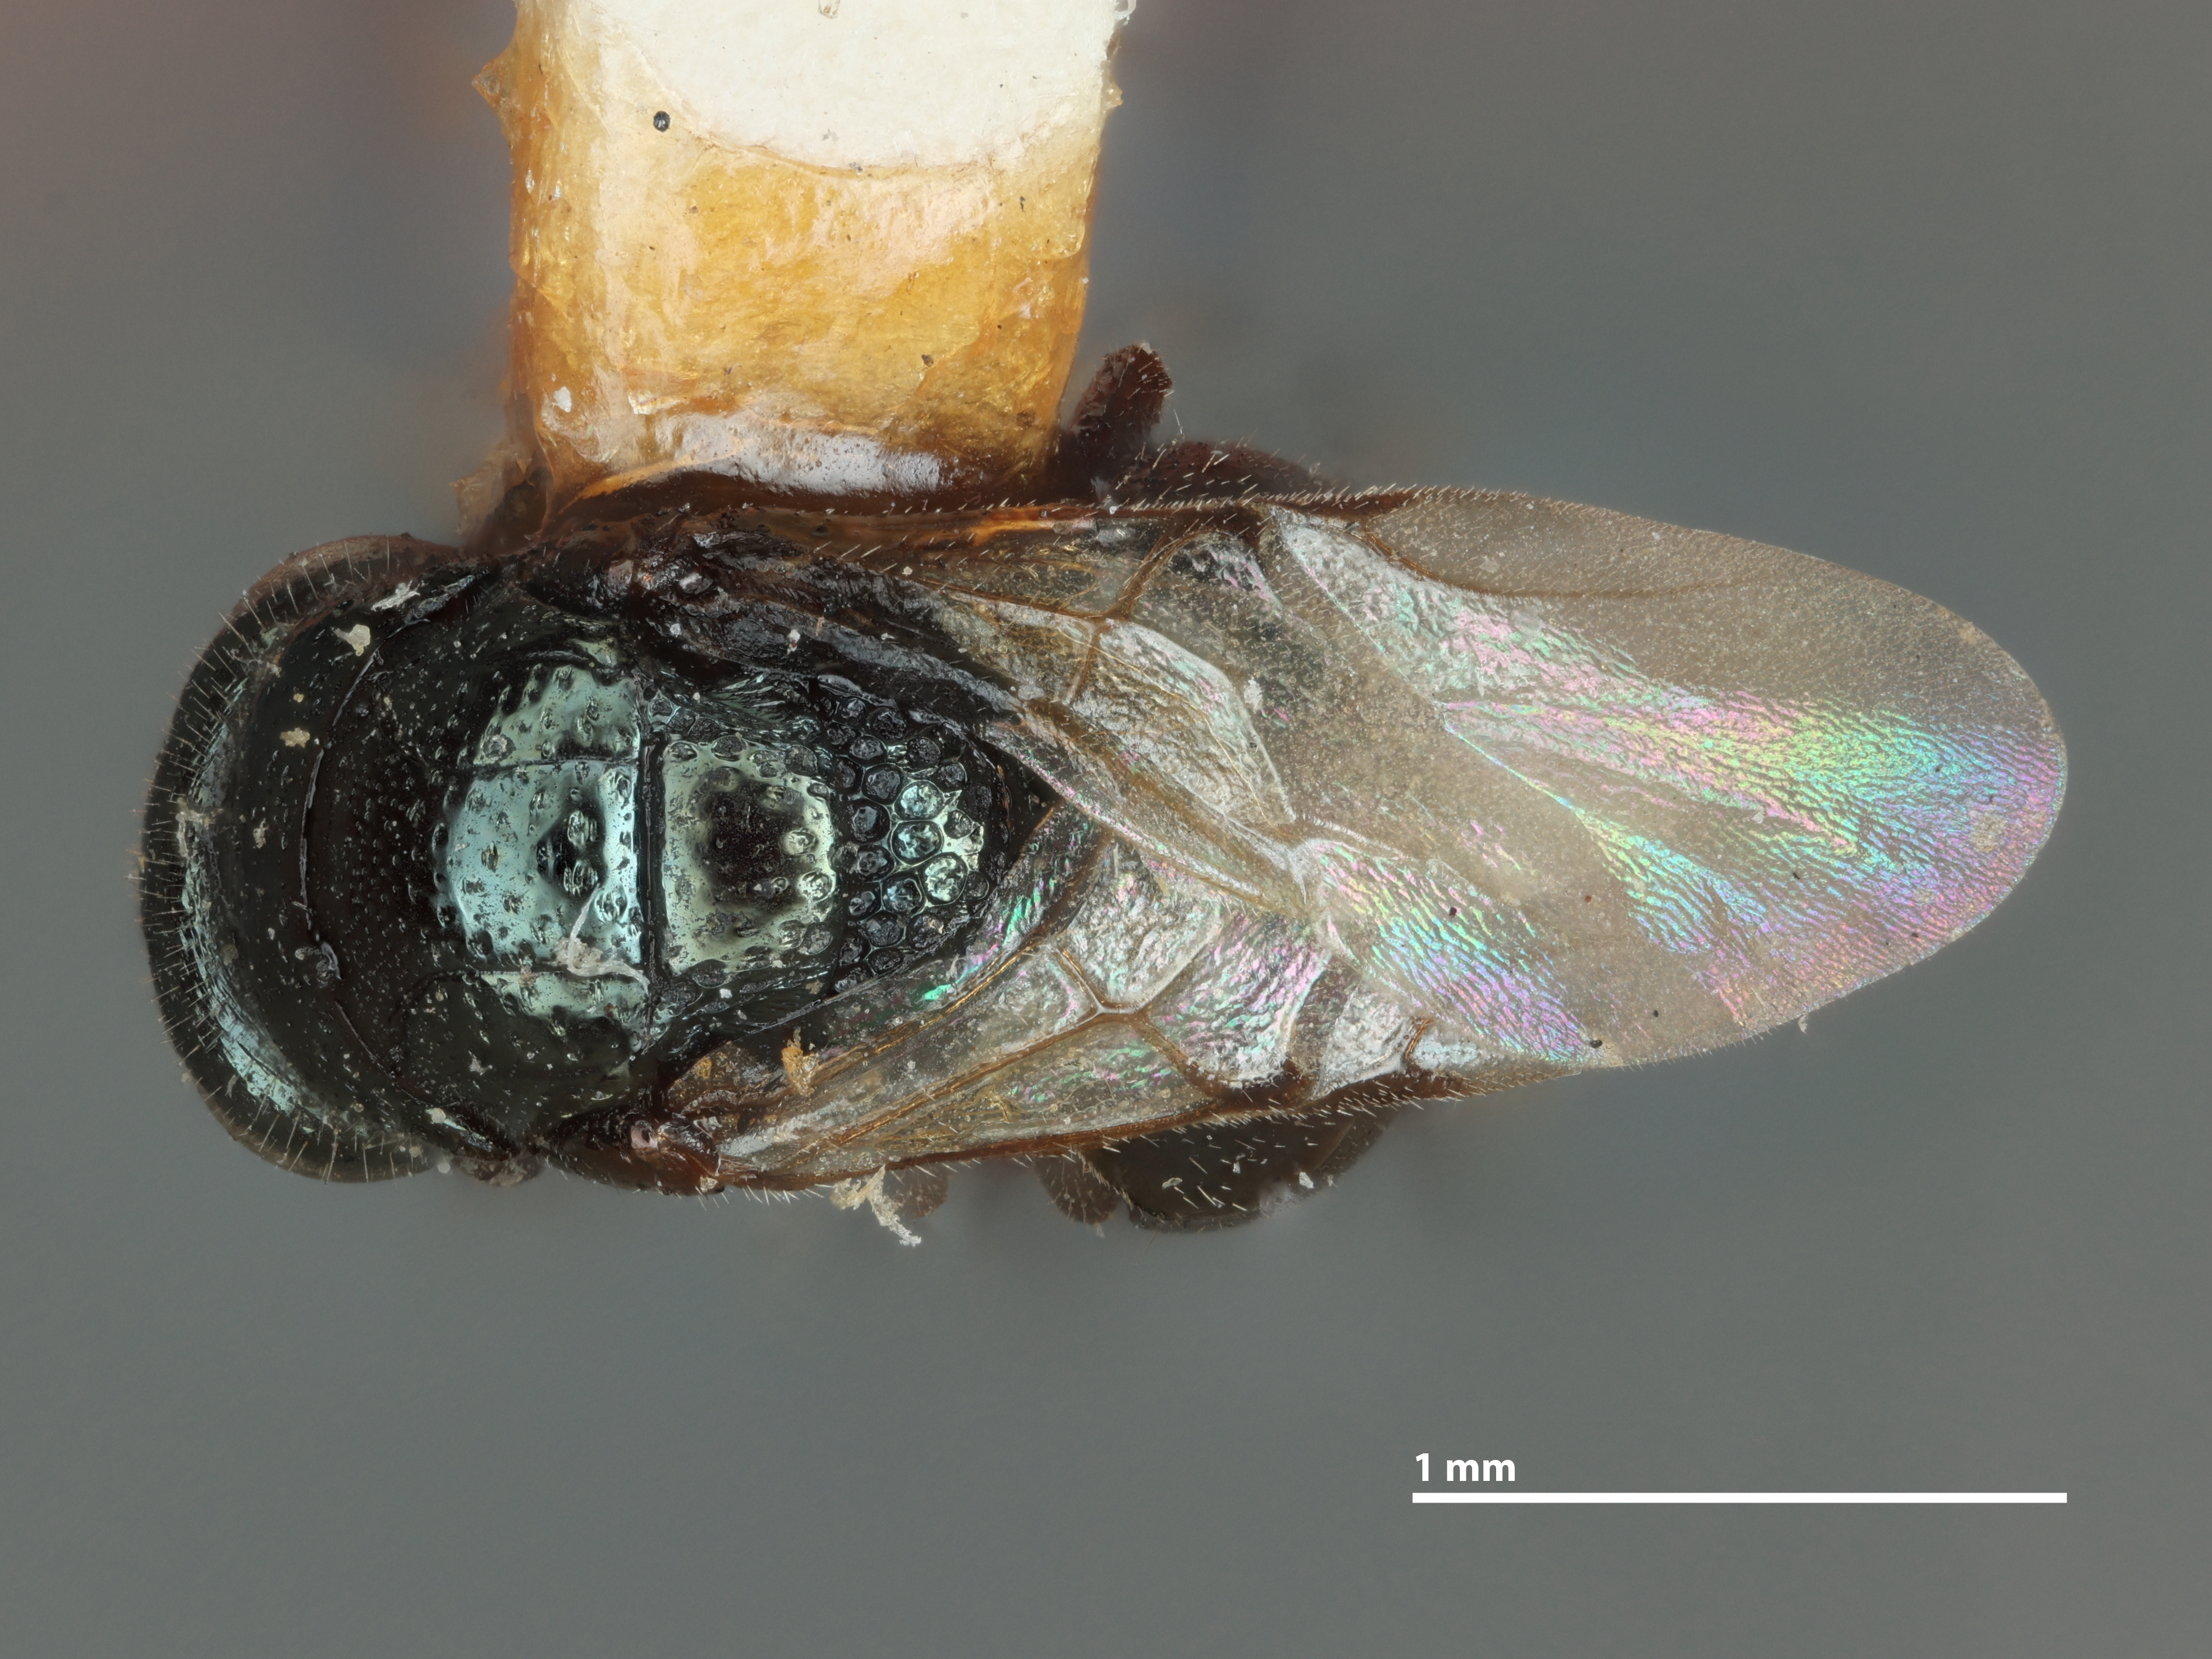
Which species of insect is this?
Holopyga taylori
